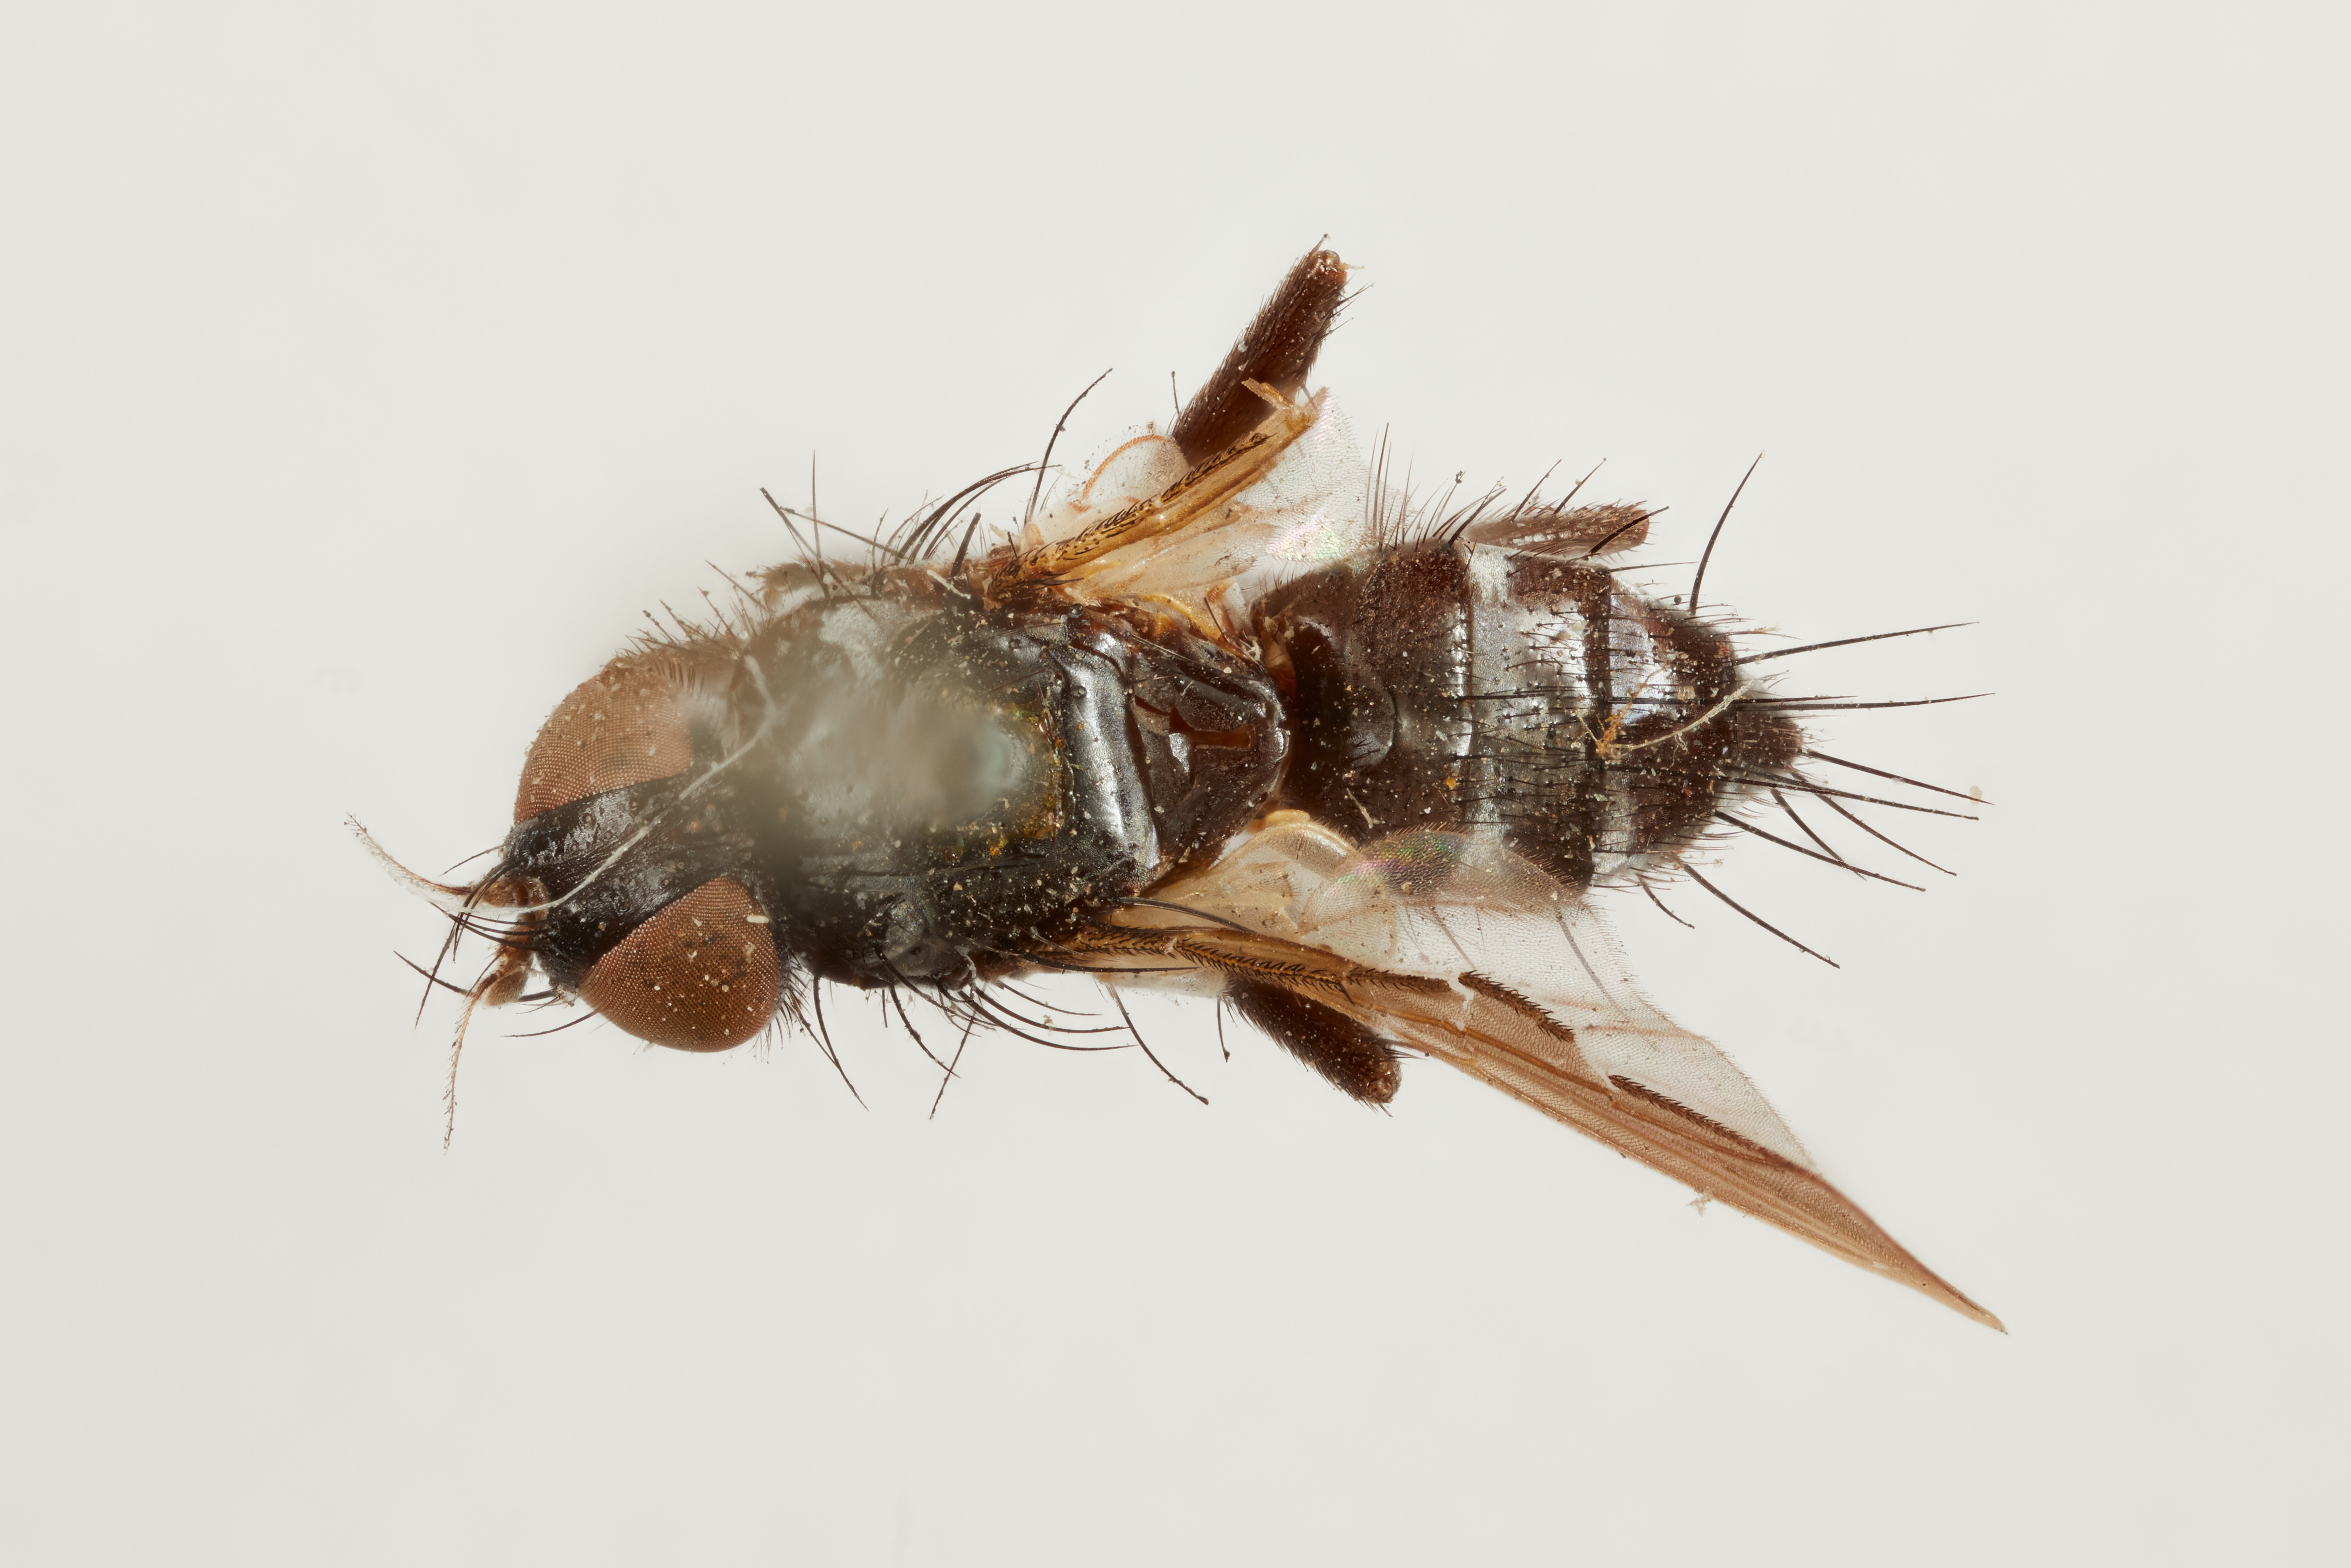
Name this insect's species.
Neonyctia ciliata
